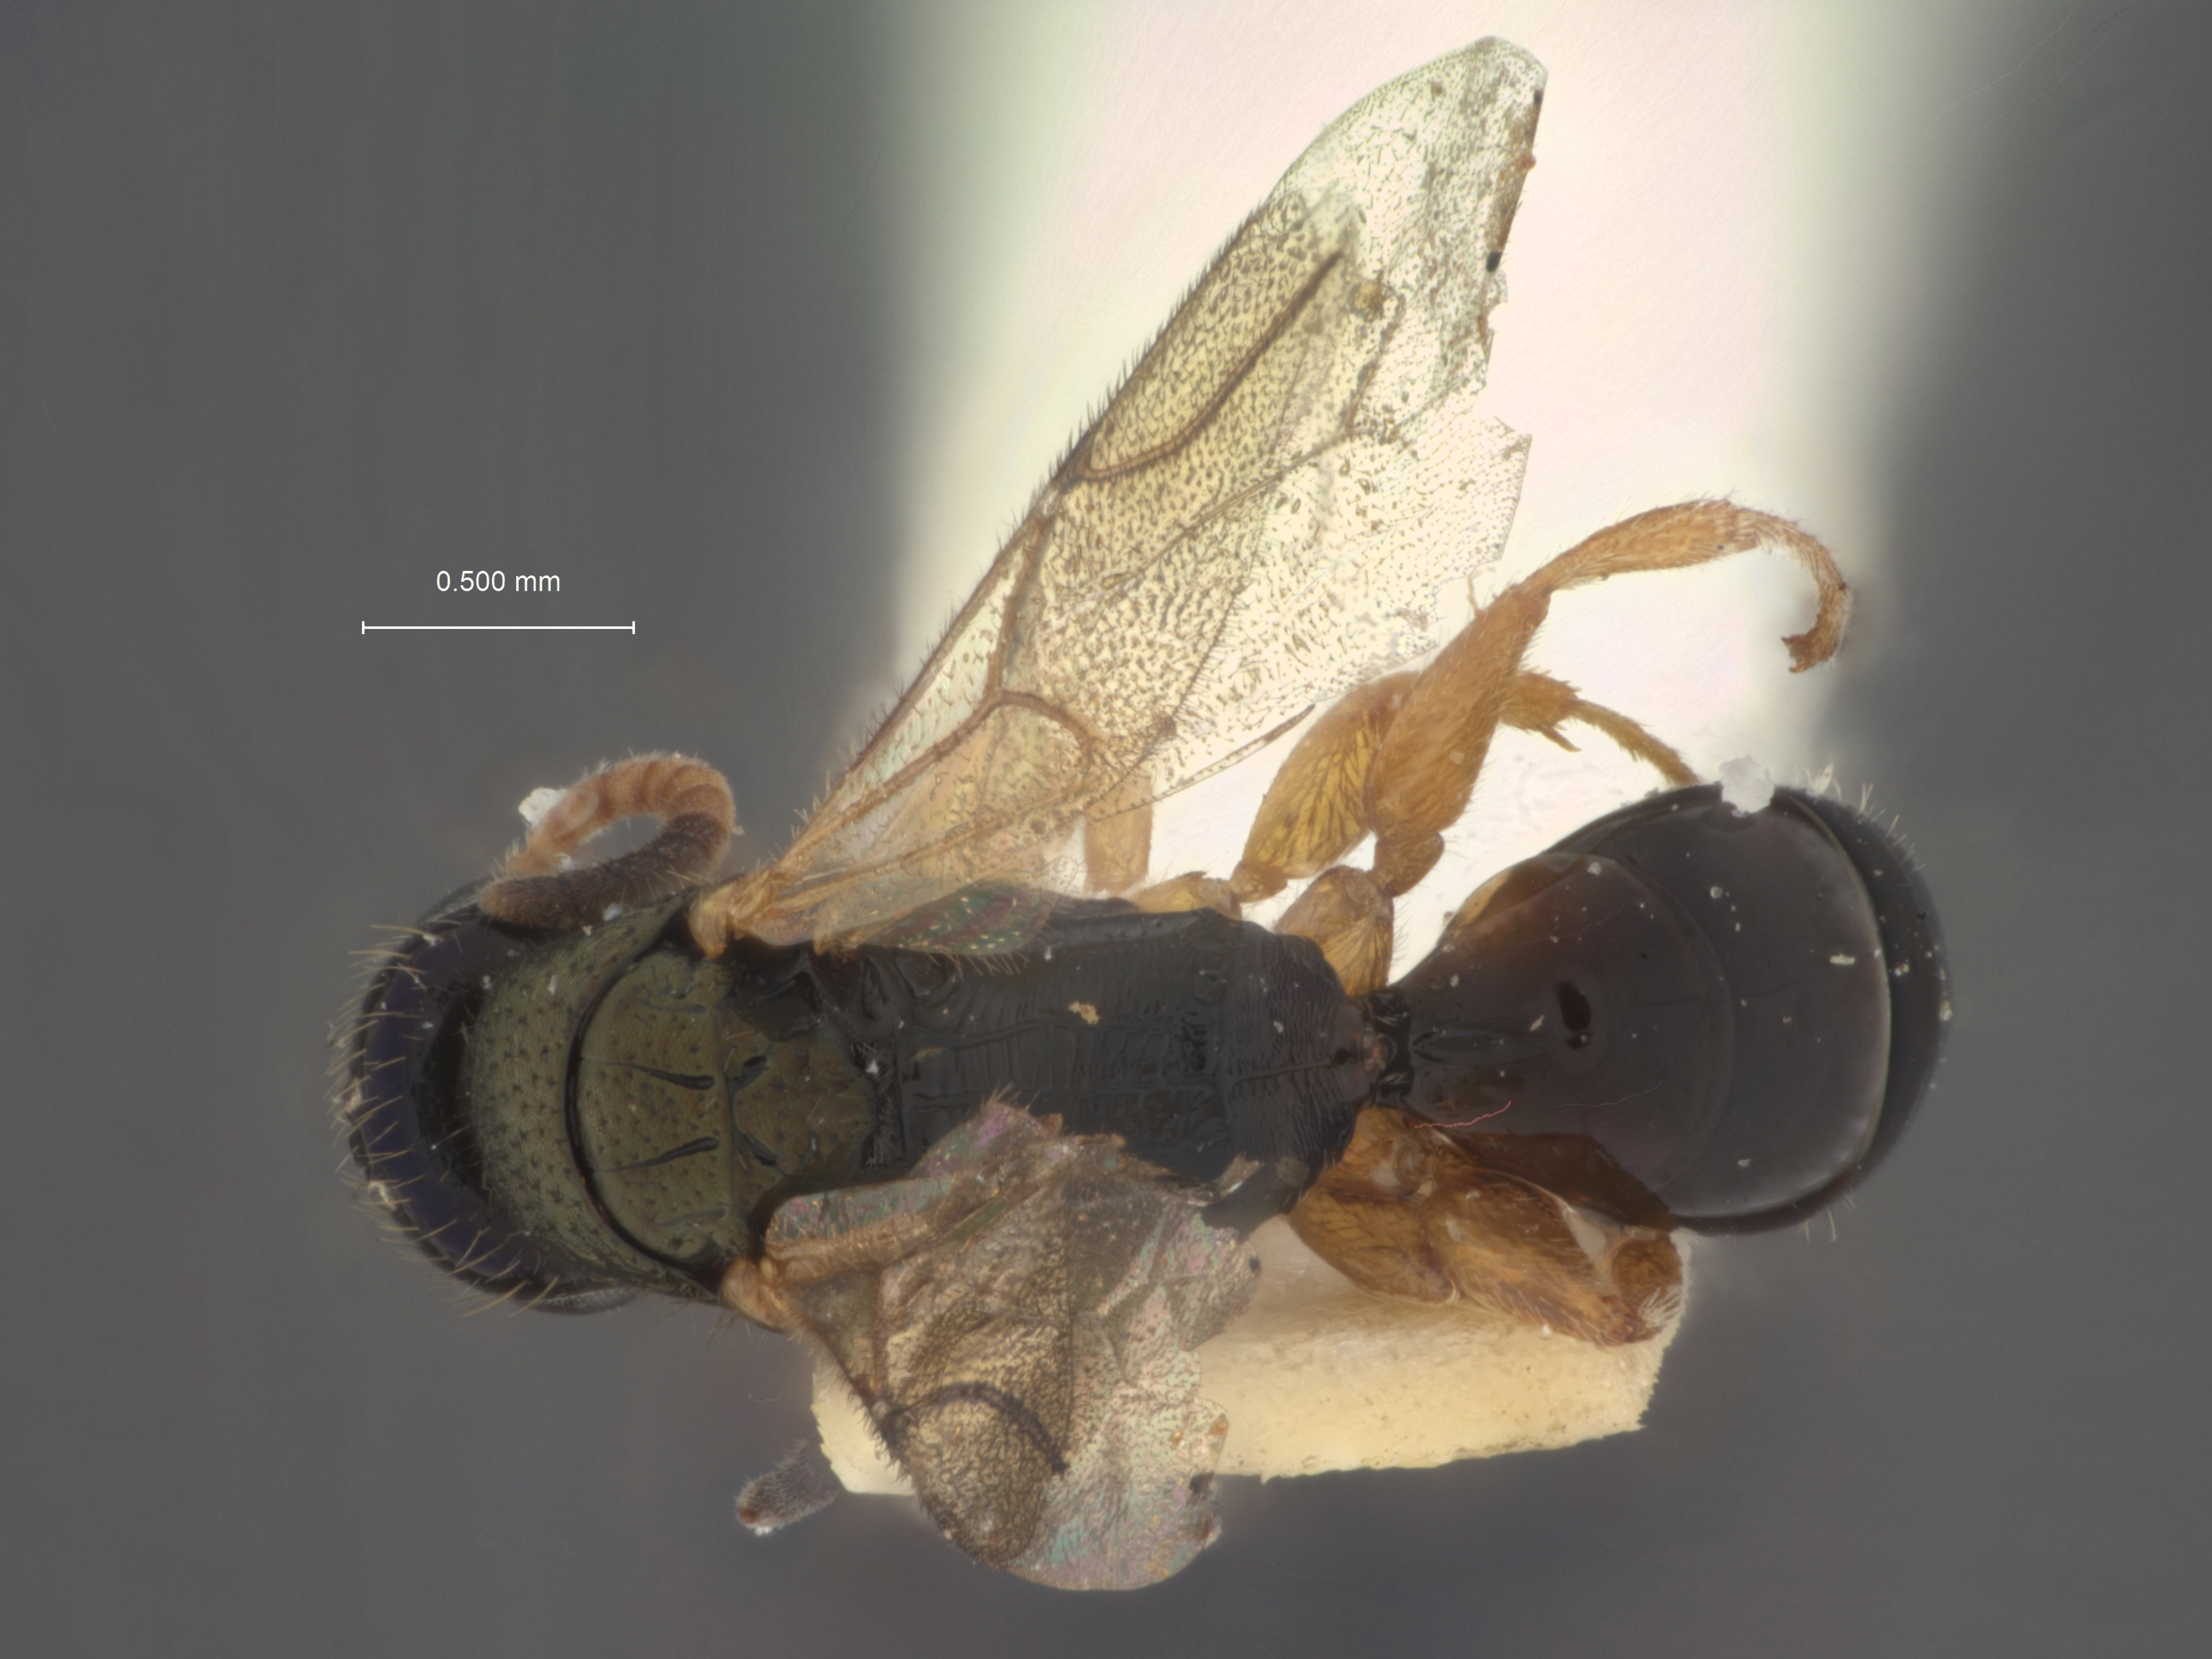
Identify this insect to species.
Epyris cuprinus
